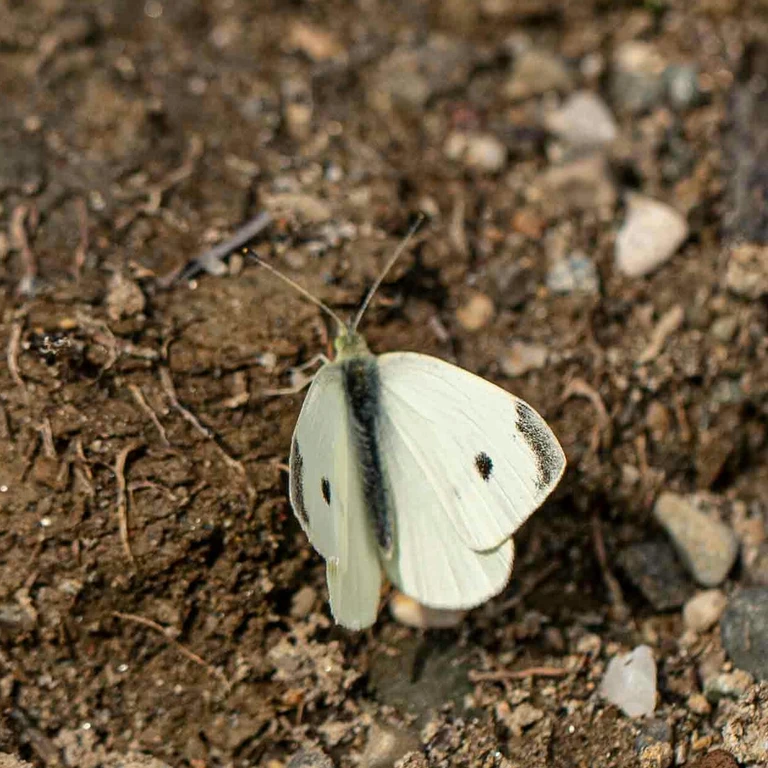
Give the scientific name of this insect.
Pieris rapae
